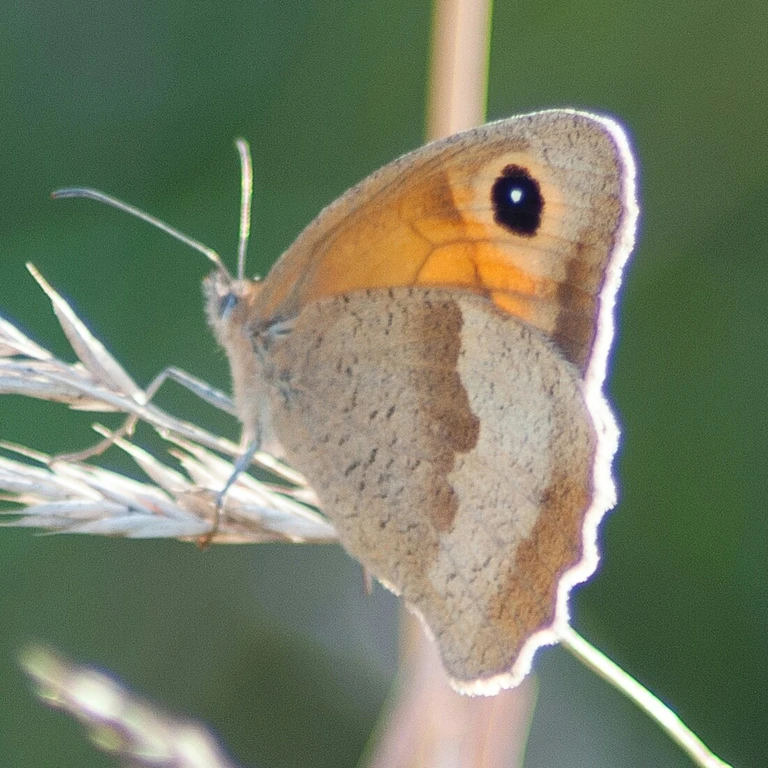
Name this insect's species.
Maniola jurtina
